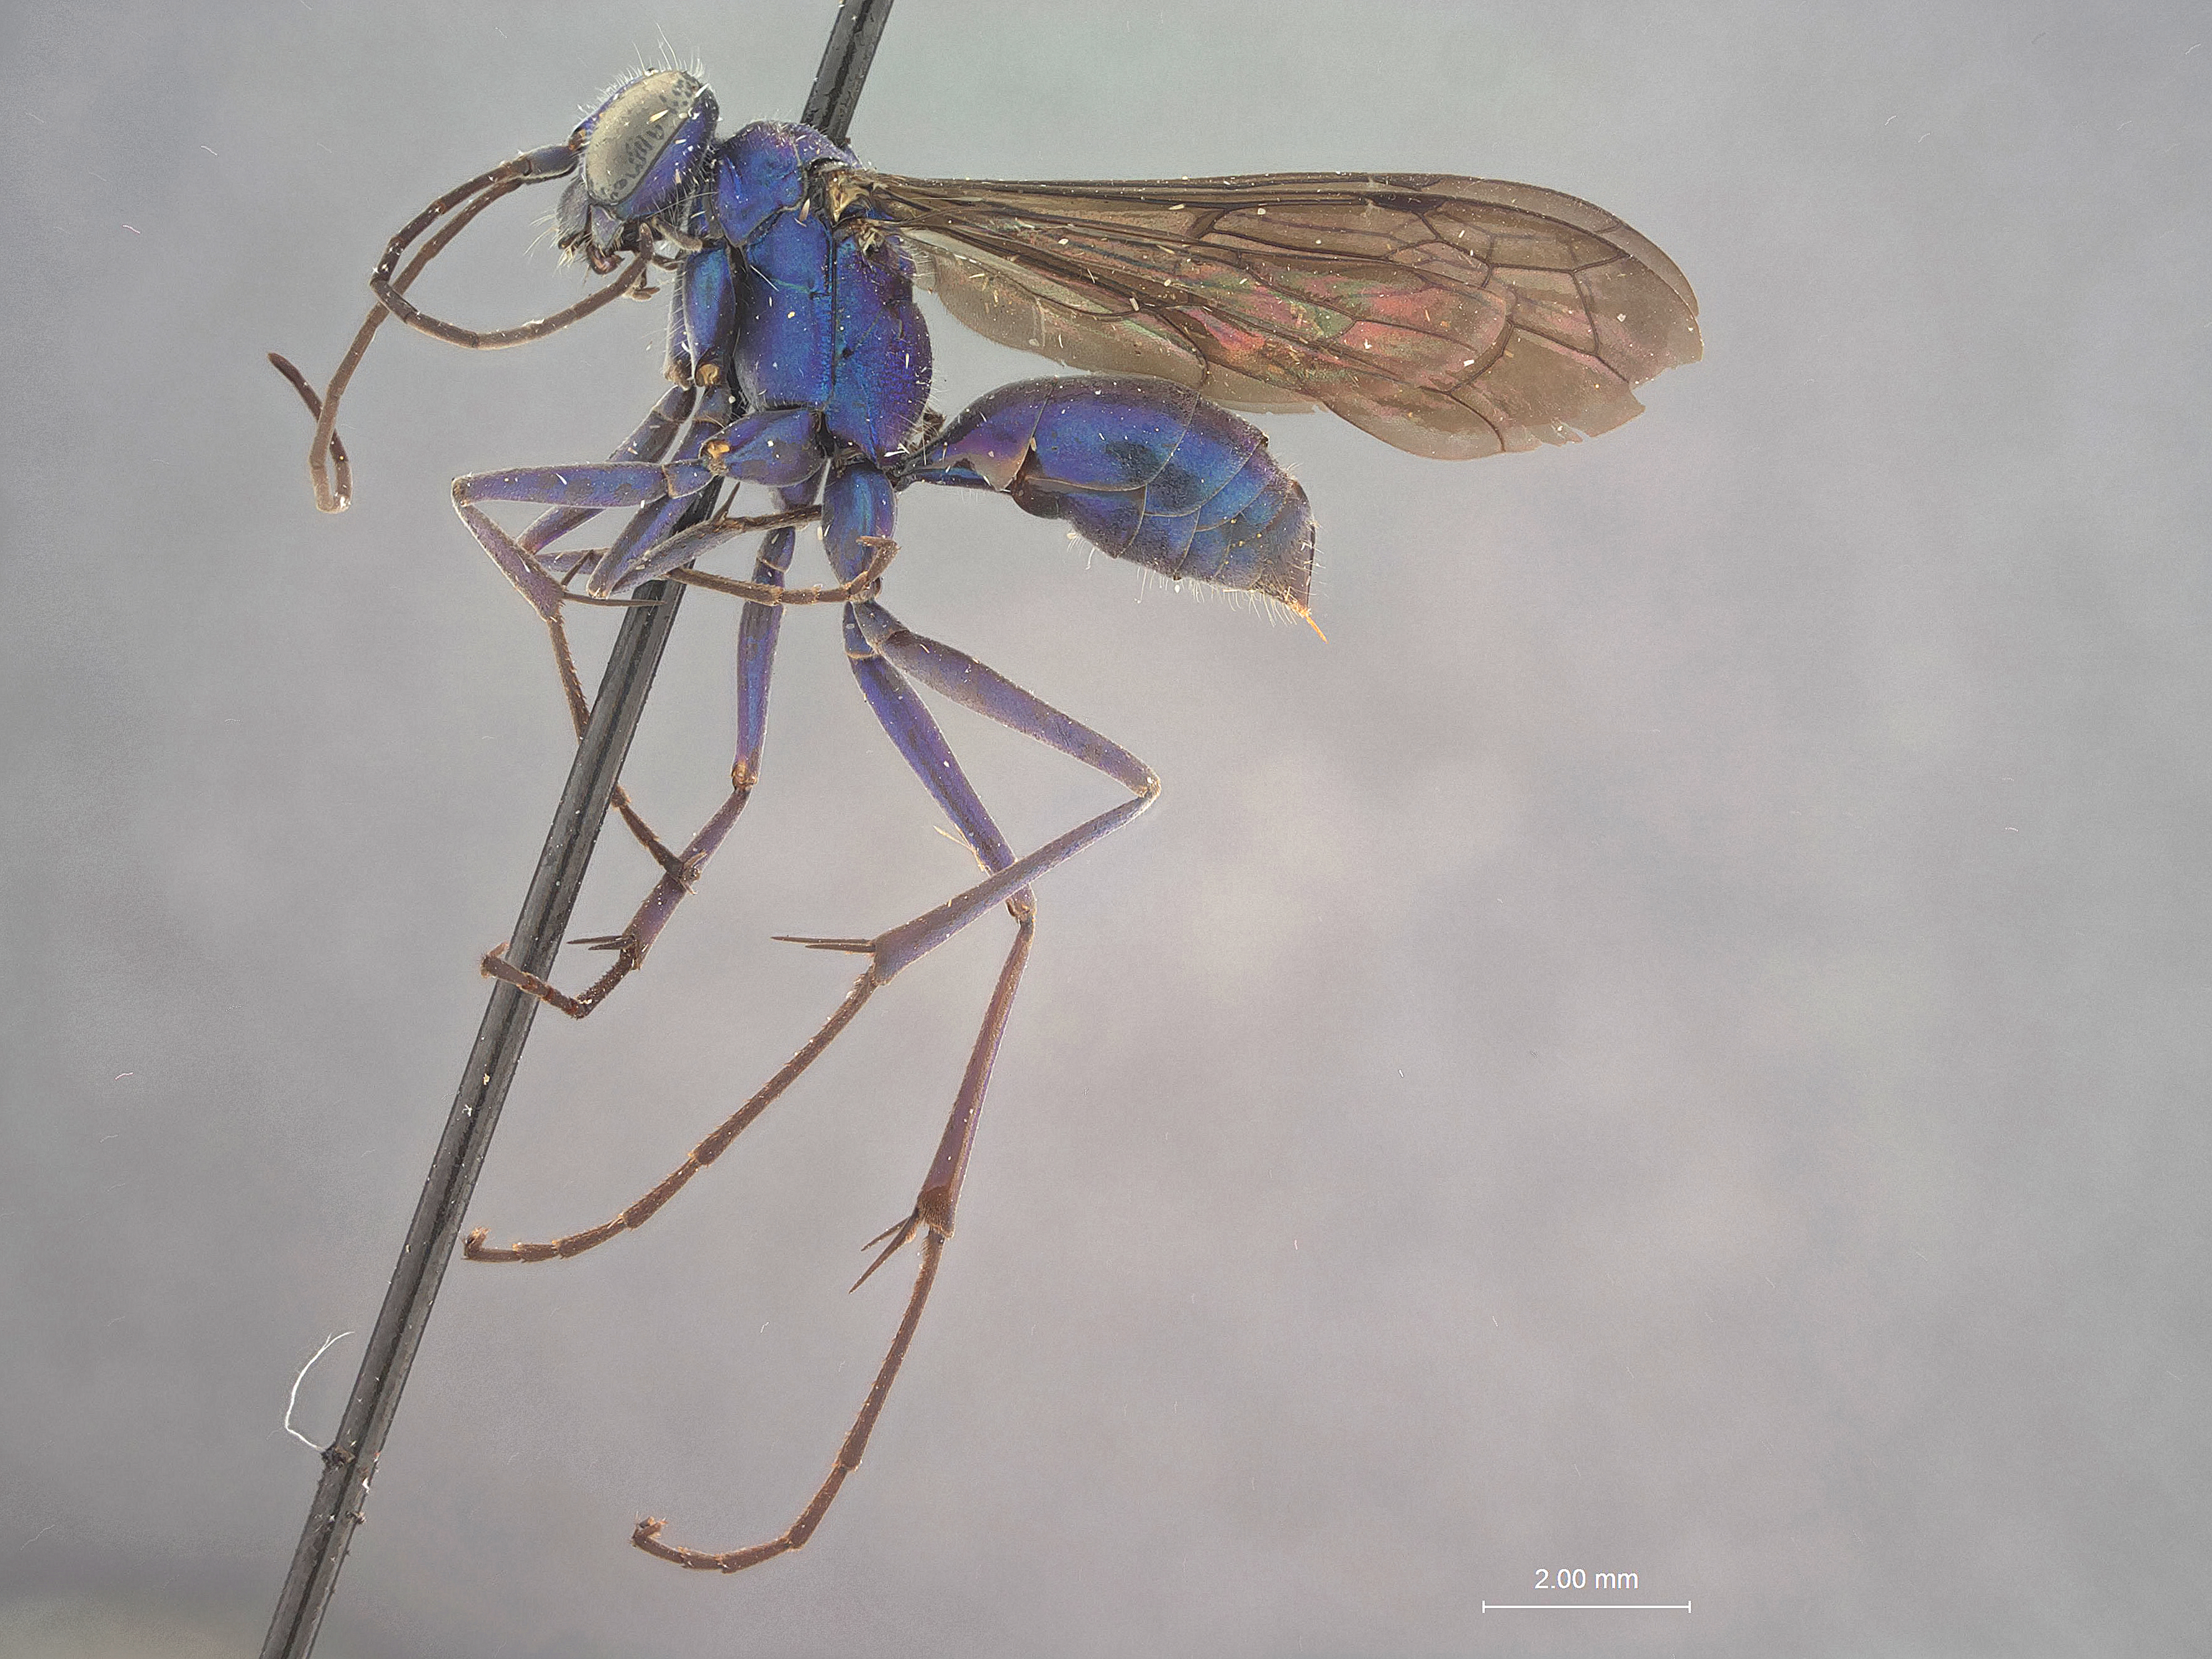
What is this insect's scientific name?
Auplopus striatus
